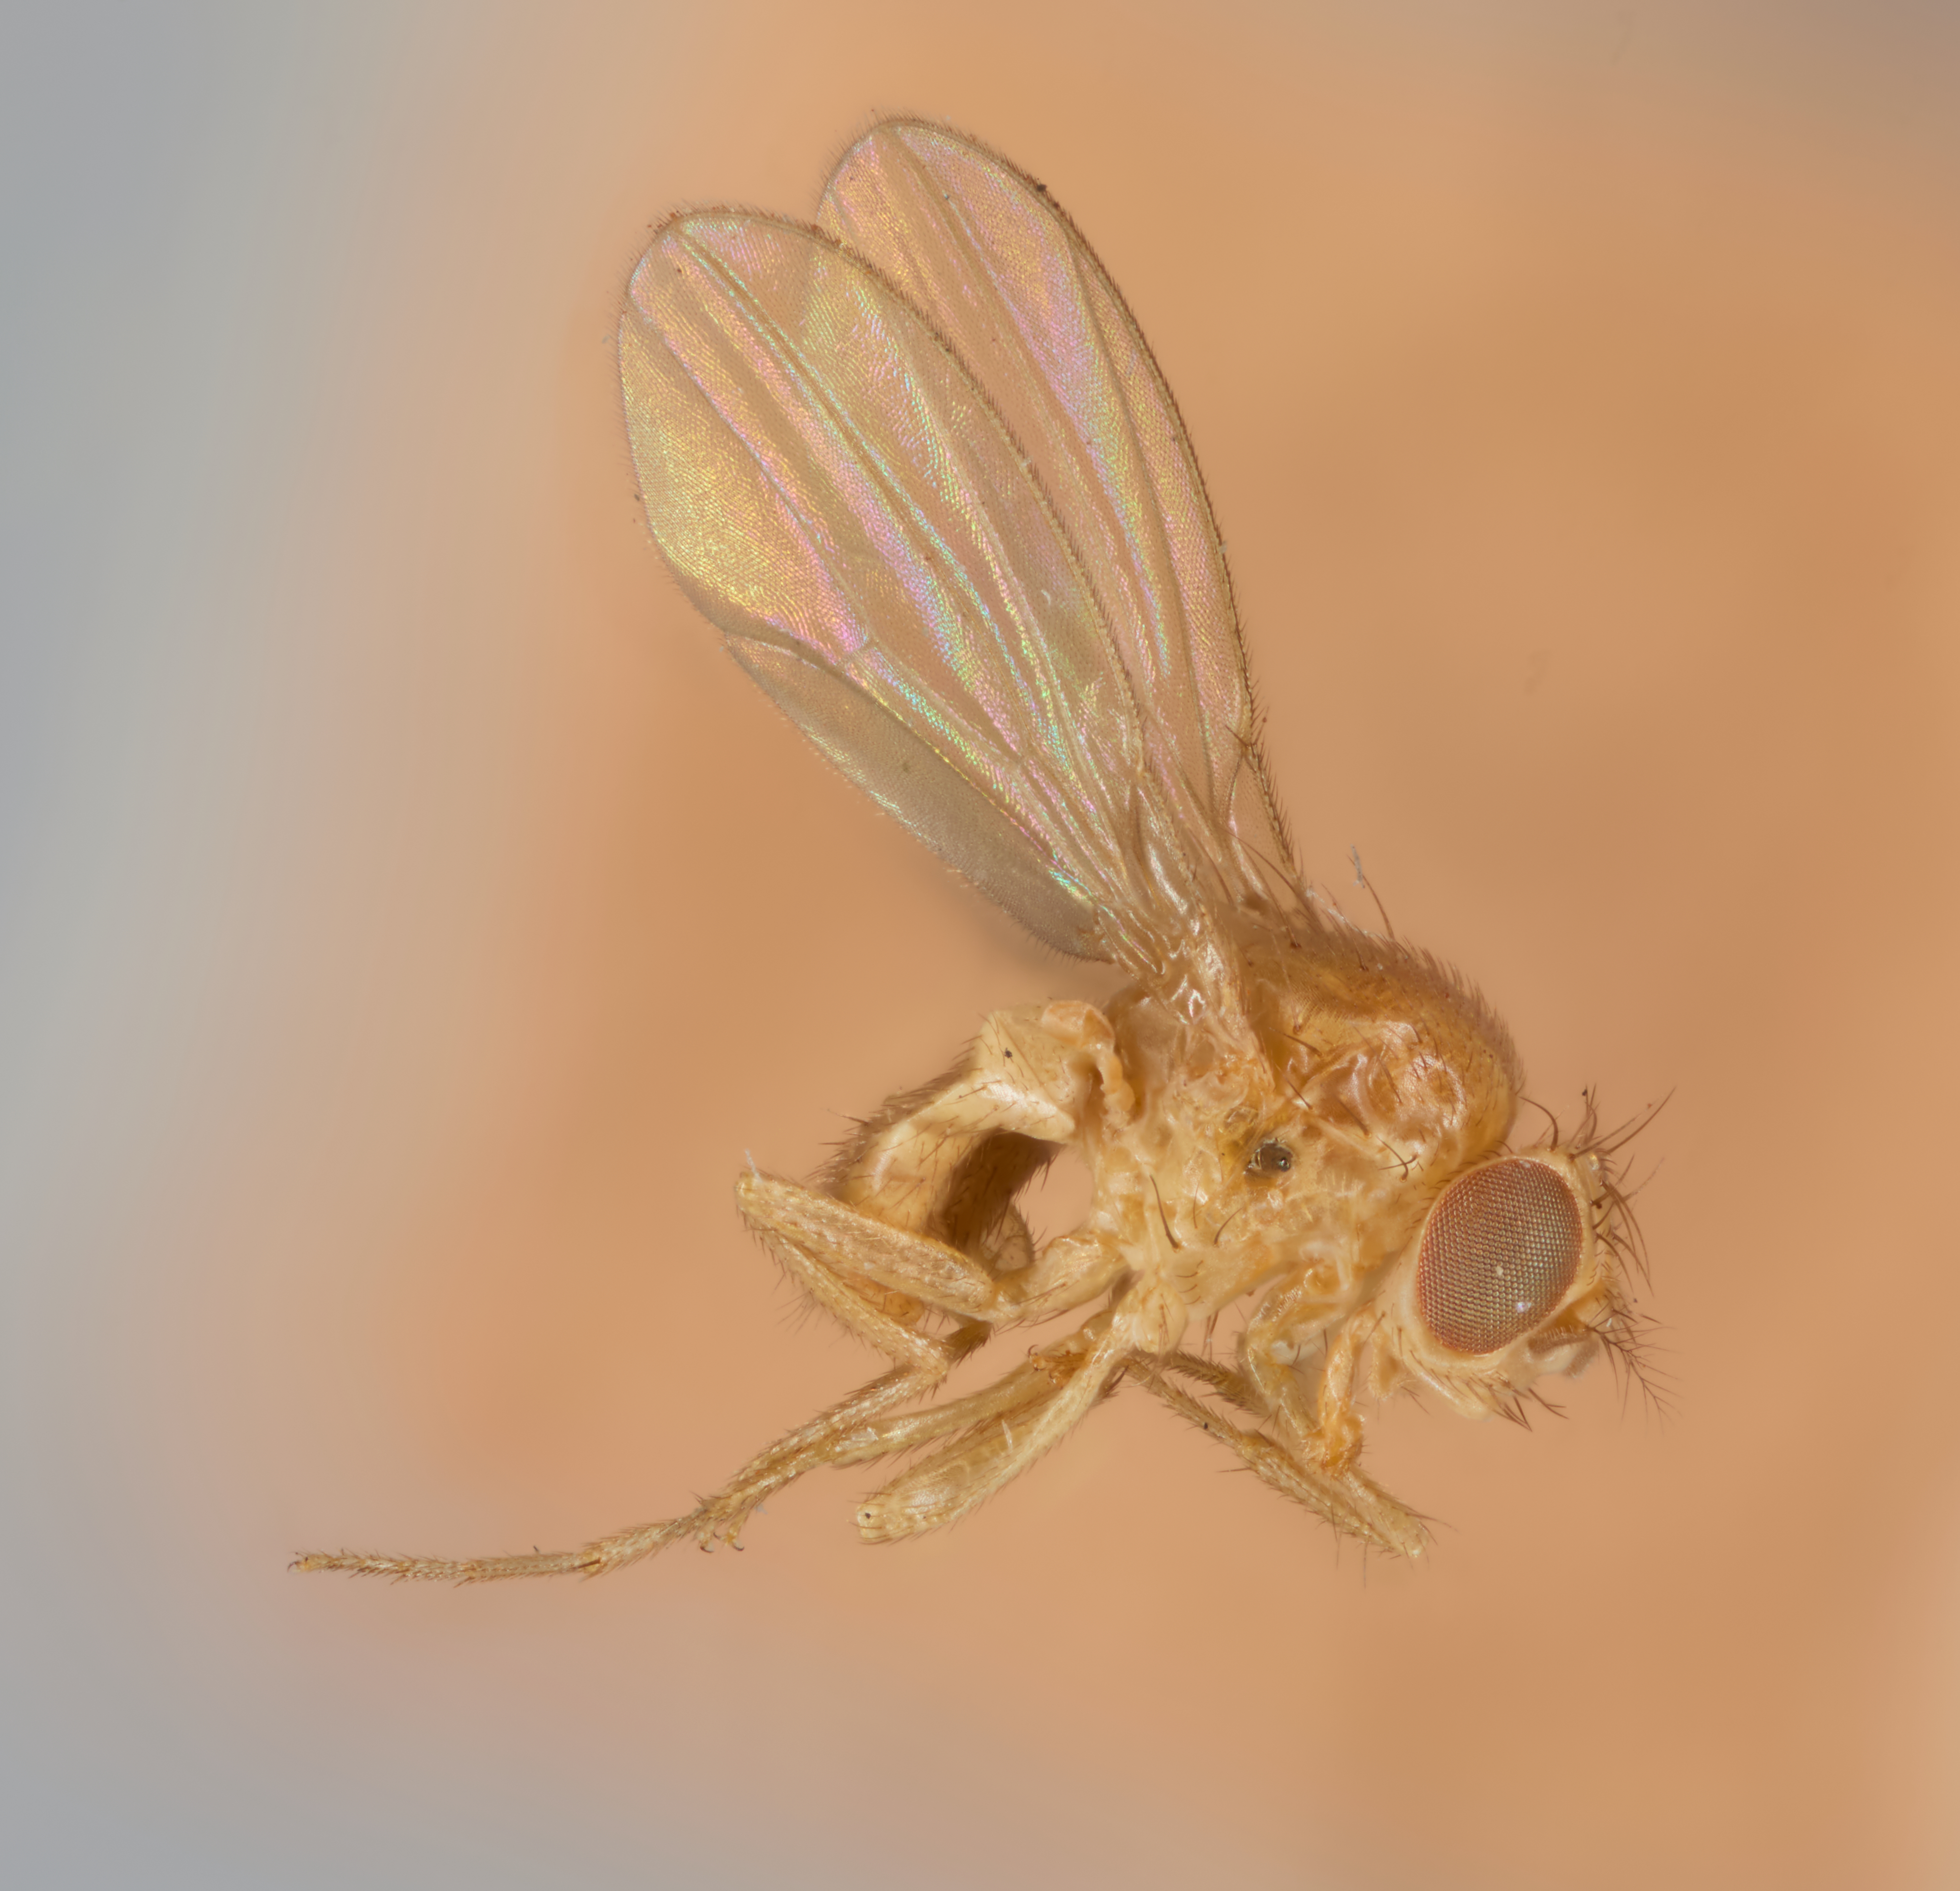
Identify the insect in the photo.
Drosophila melanogaster
